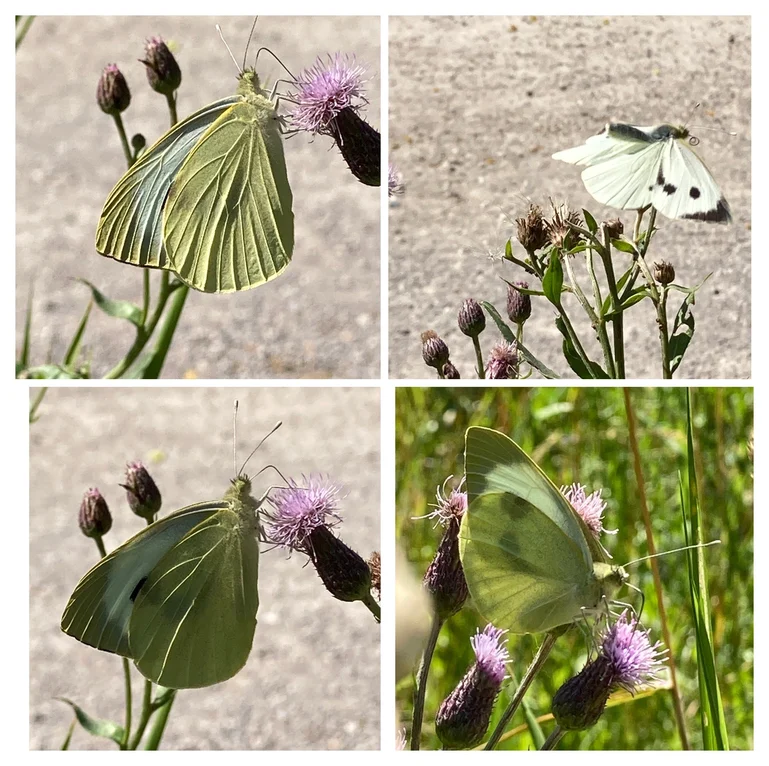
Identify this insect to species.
Pieris brassicae
